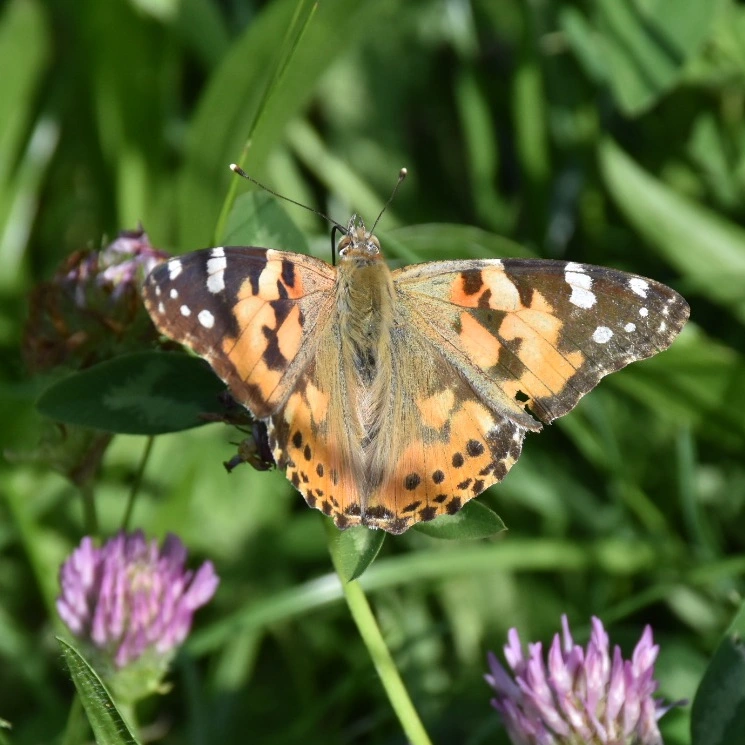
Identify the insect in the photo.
Vanessa cardui
